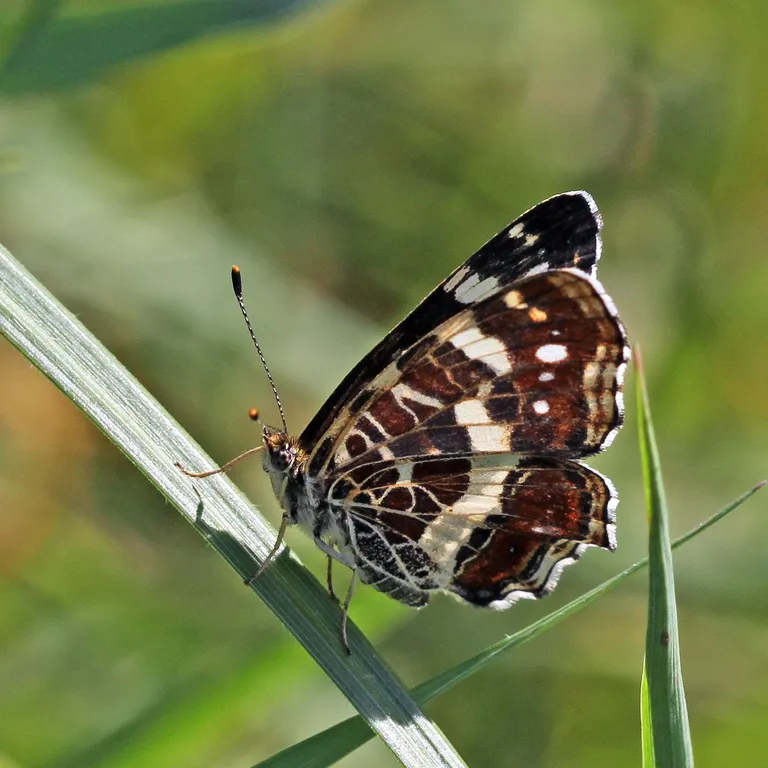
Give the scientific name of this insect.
Araschnia levana
